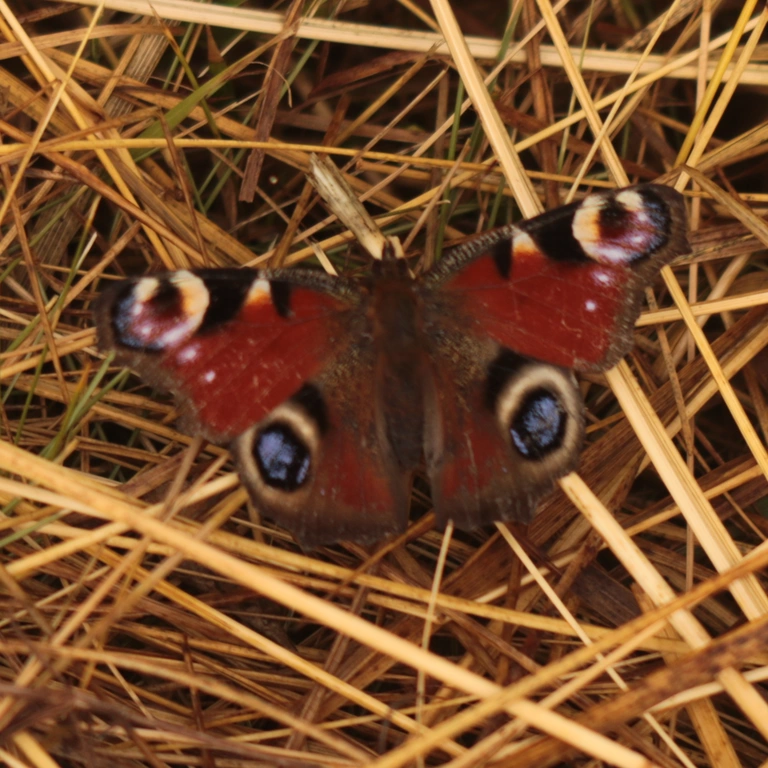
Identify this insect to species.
Aglais io
